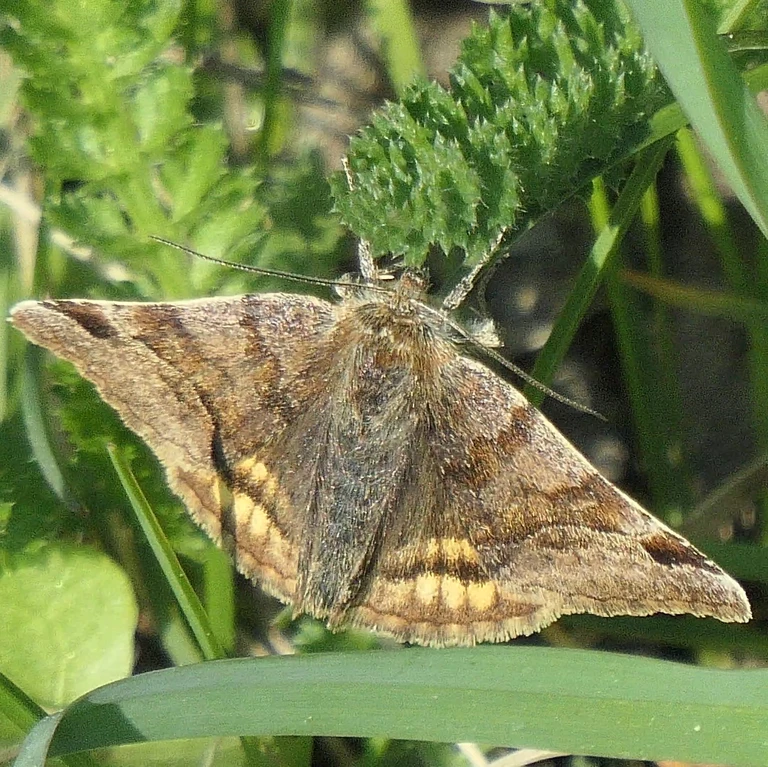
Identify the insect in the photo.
Euclidia glyphica
